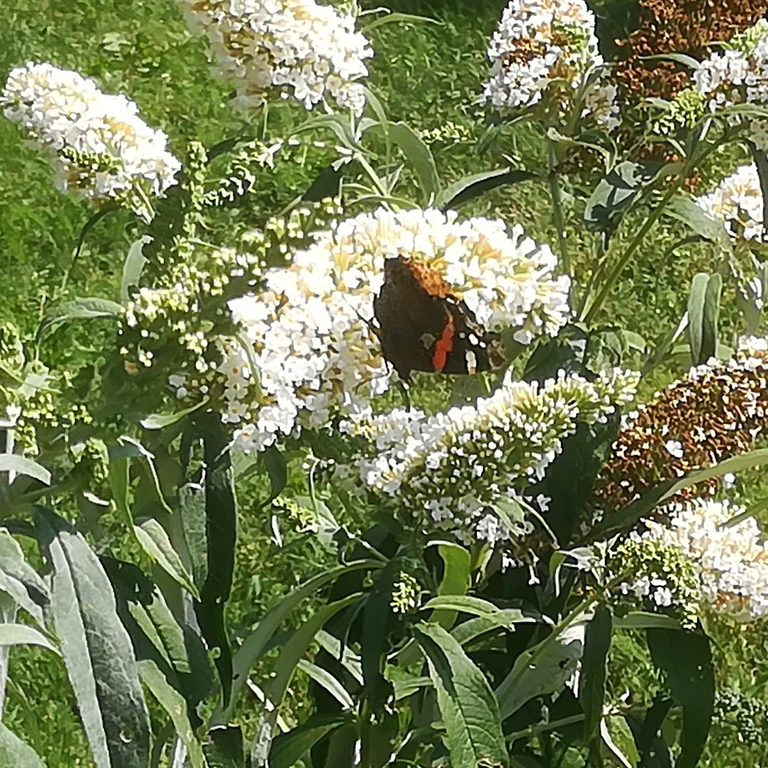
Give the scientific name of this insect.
Vanessa atalanta
